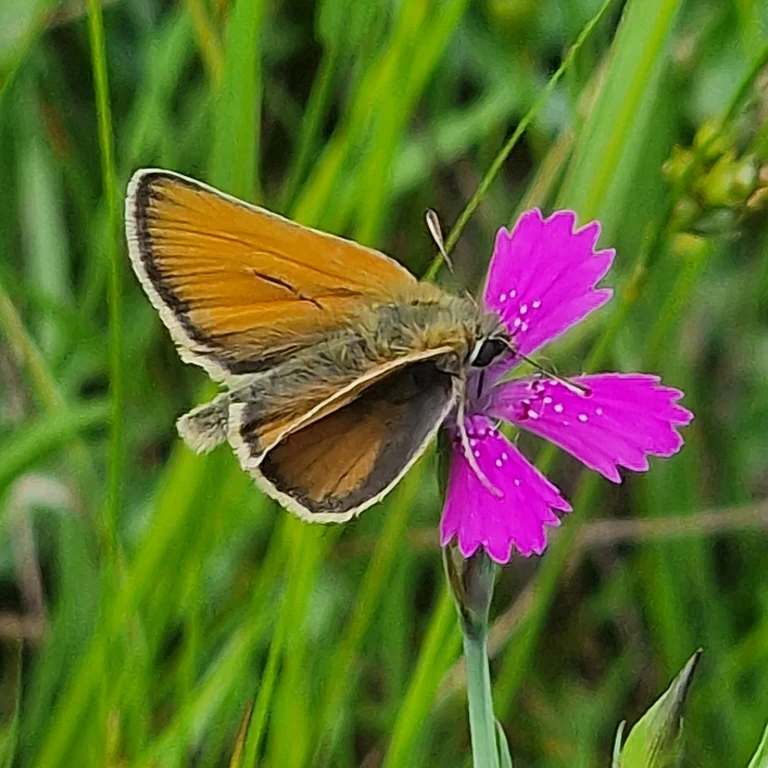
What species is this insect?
Thymelicus sylvestris
